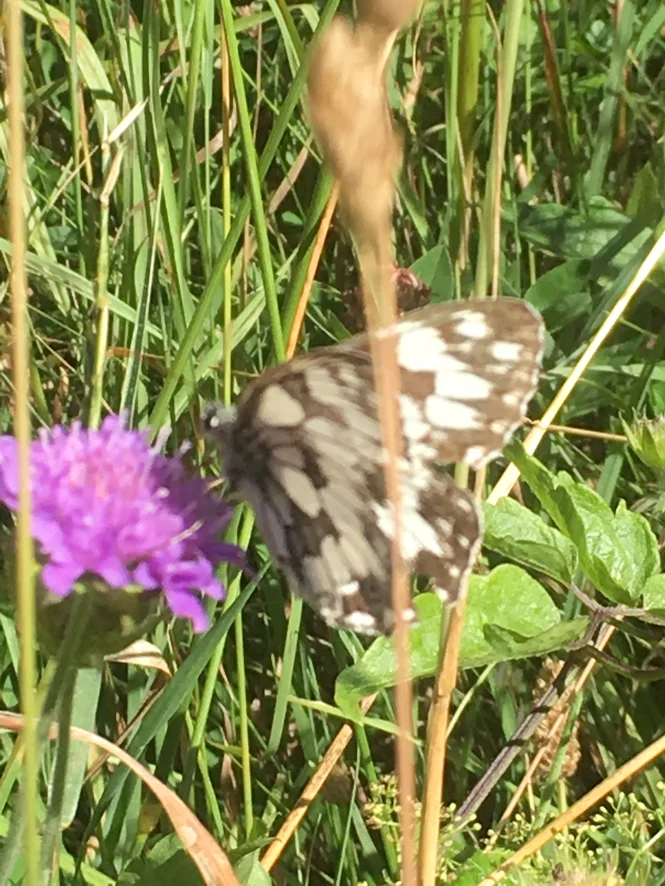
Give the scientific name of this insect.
Melanargia galathea
